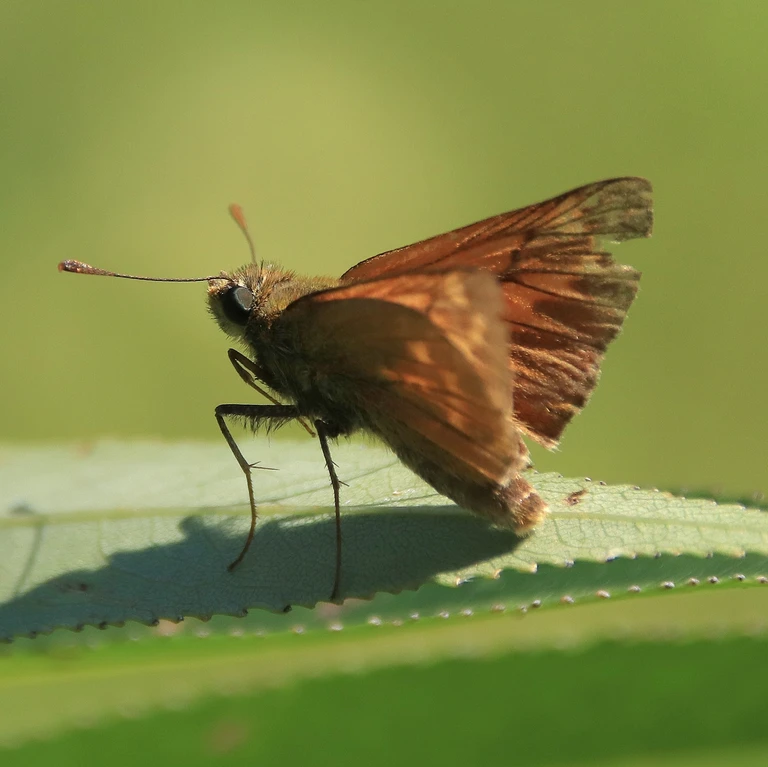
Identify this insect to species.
Ochlodes sylvanus (also Ochlodes venata)
